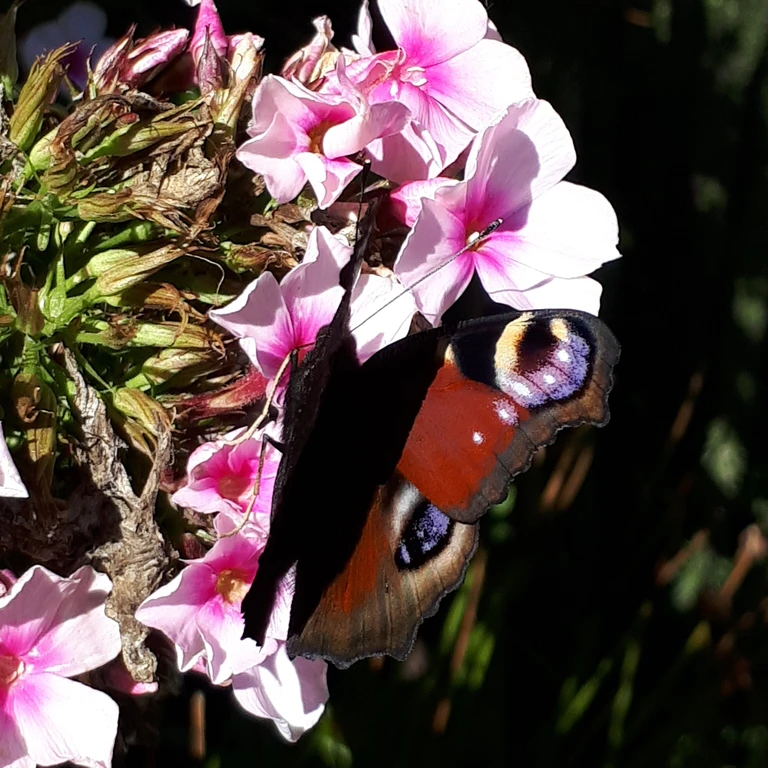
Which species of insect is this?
Aglais io
